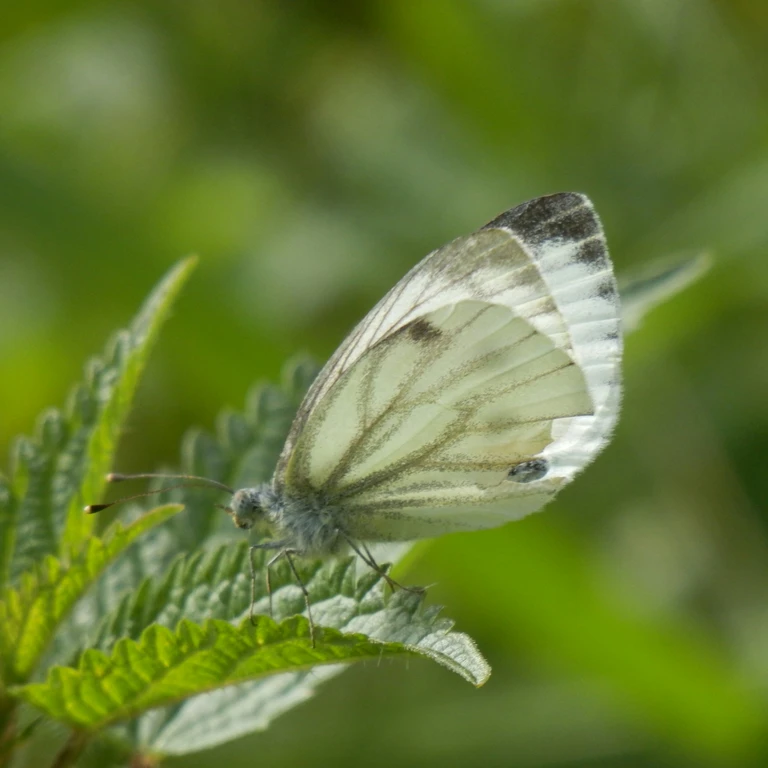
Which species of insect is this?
Pieris napi
